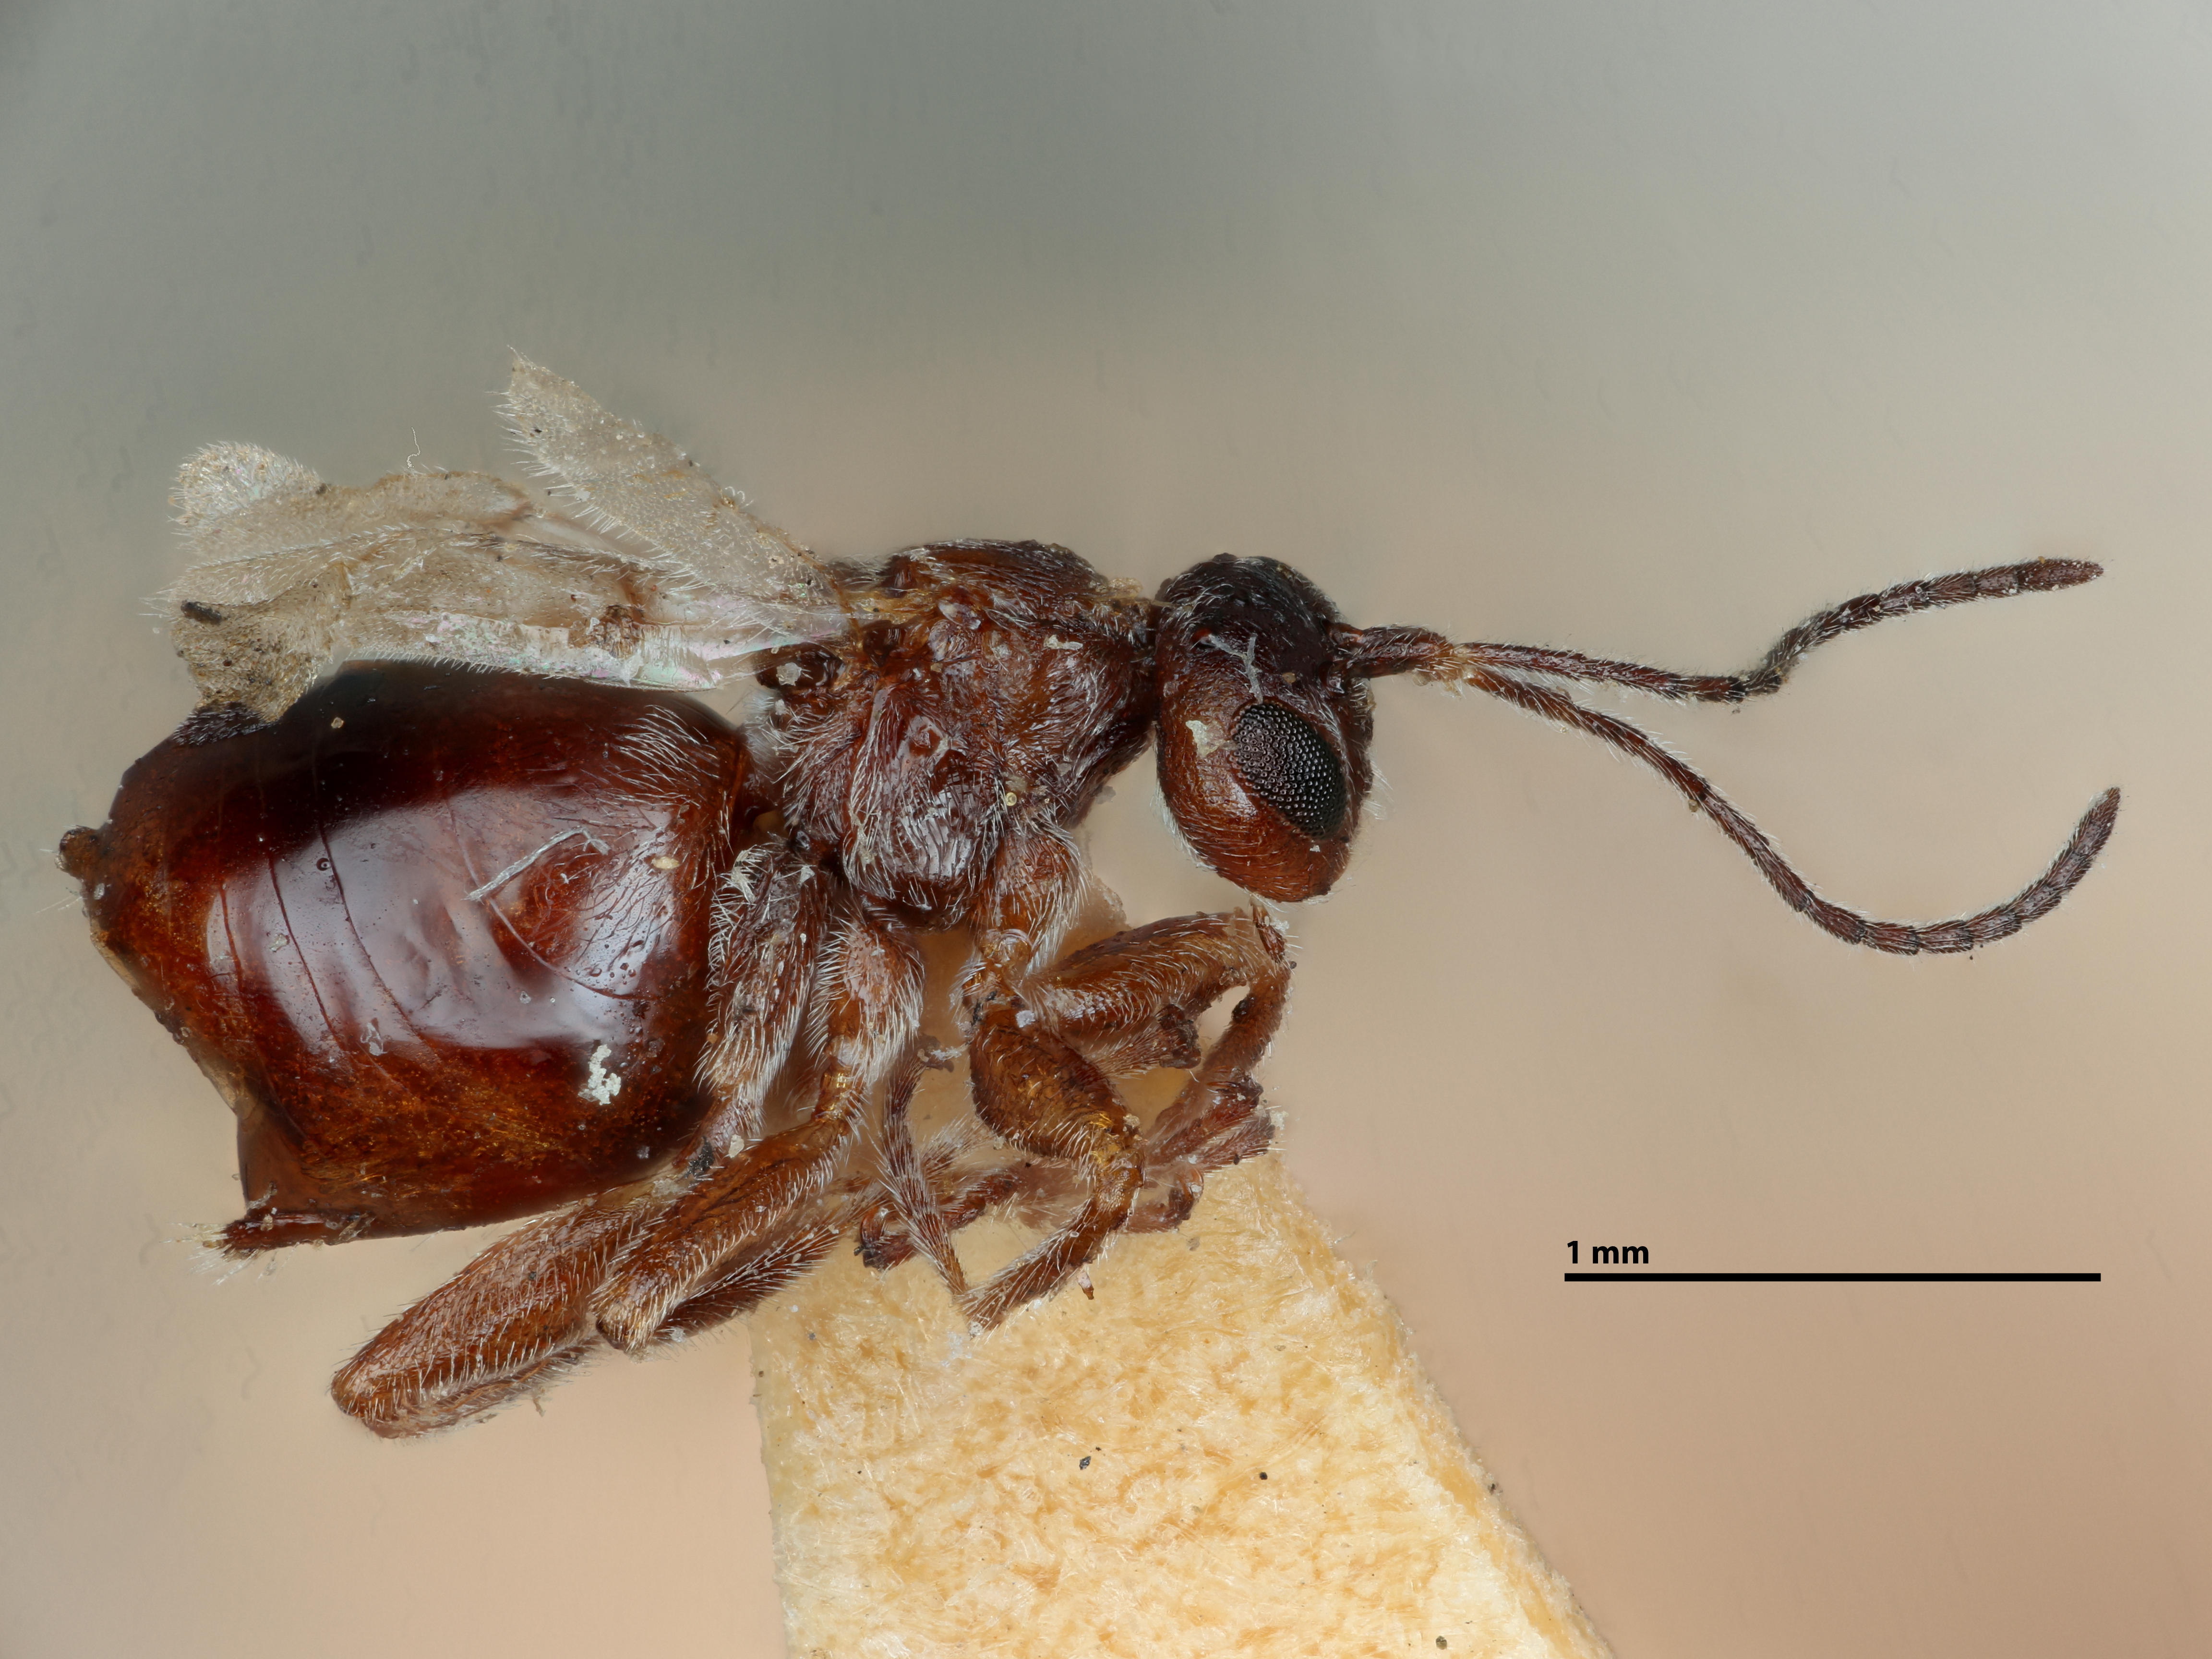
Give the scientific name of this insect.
Acraspis insolens
